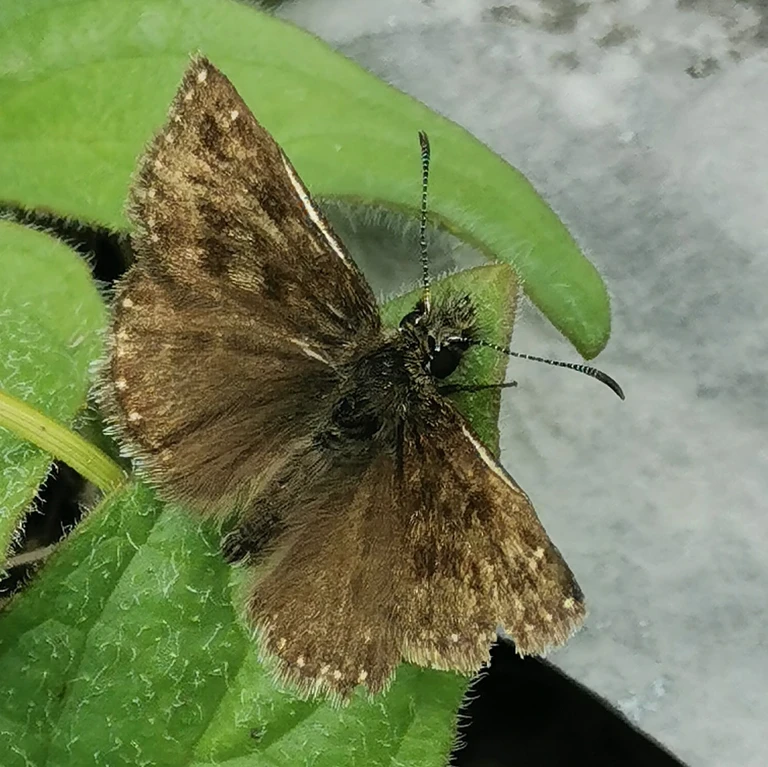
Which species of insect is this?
Erynnis tages
